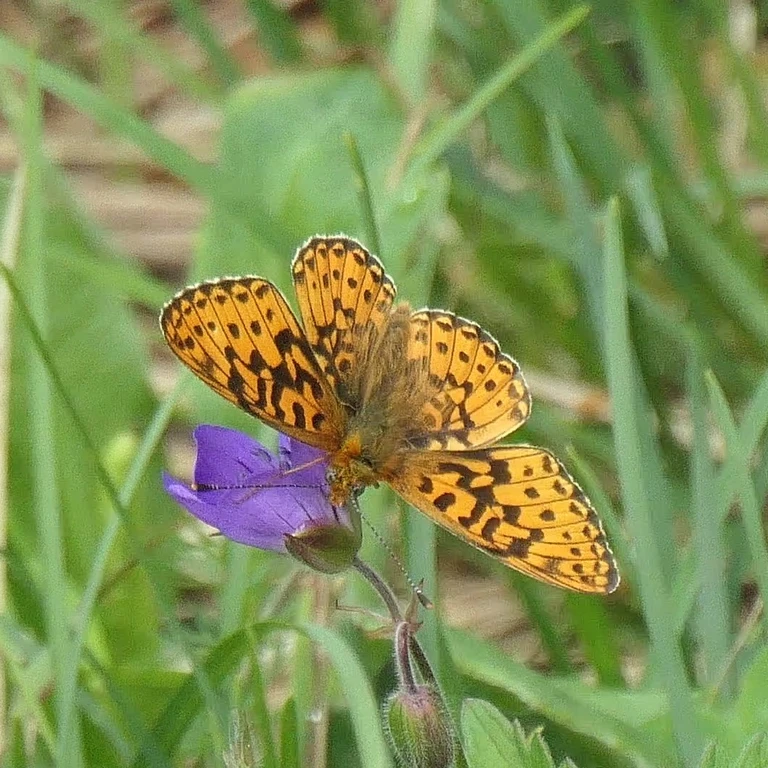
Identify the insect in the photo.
Boloria euphrosyne (also Clossiana euphrosyne)
